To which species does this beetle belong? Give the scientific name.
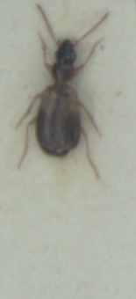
Philorhizus notatus
